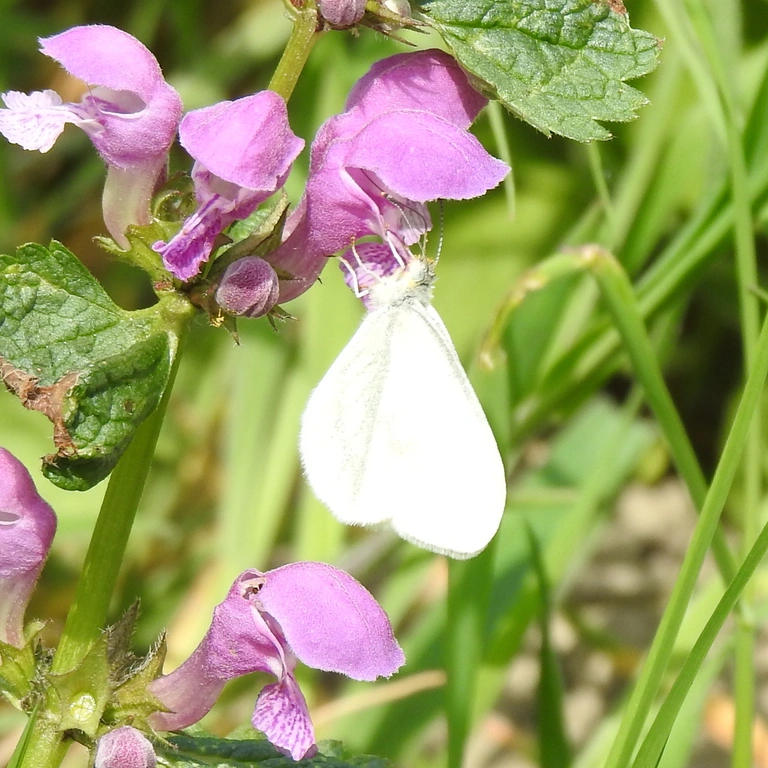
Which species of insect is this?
Leptidea sinapis/juvernica
